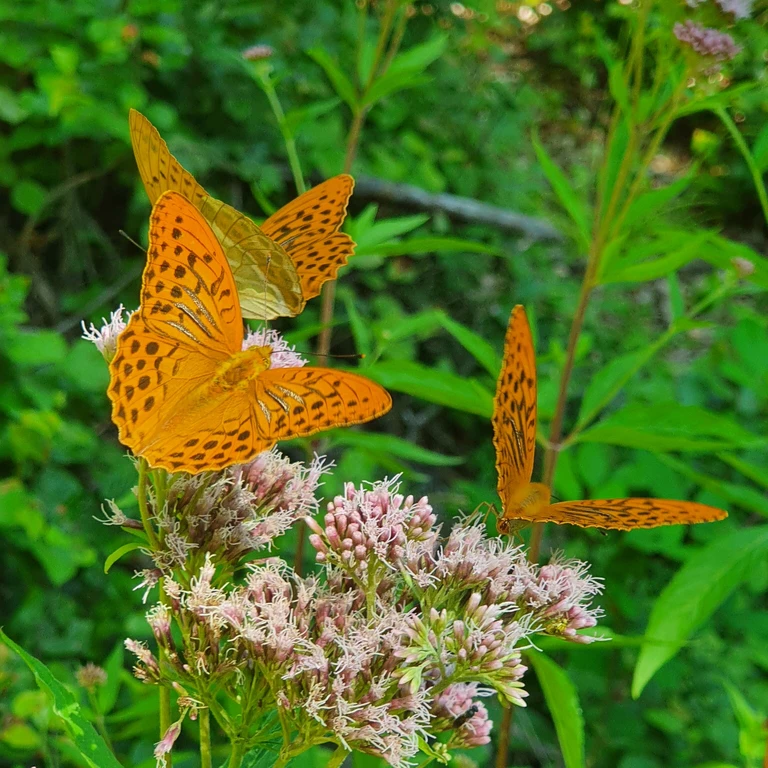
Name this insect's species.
Argynnis paphia
